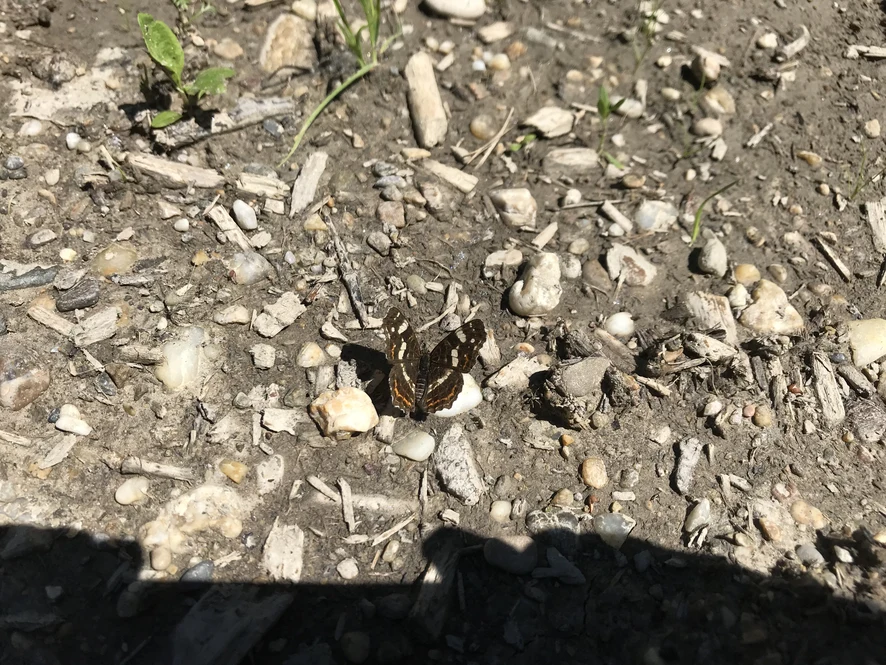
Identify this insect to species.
Araschnia levana
